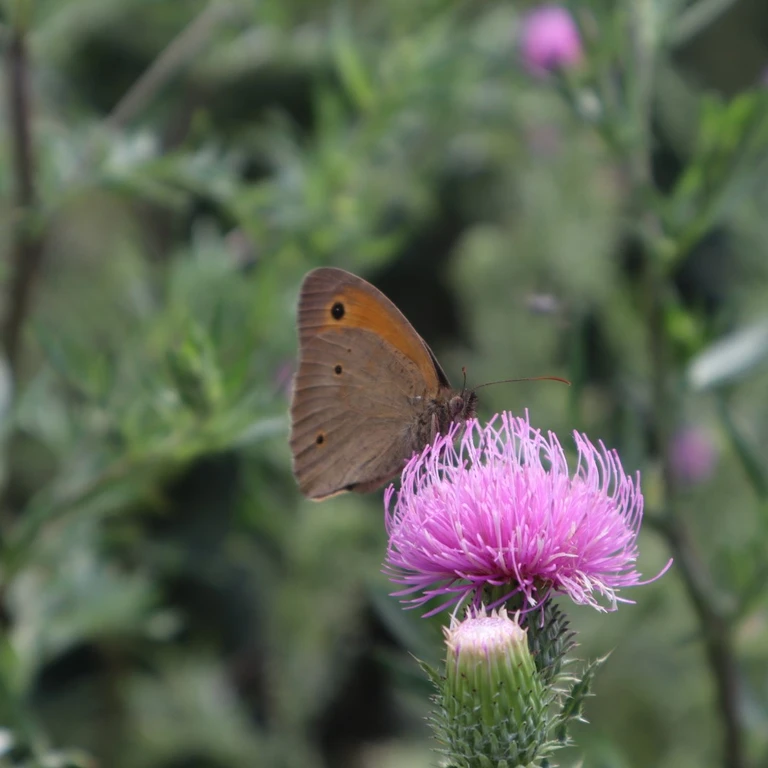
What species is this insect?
Maniola jurtina
